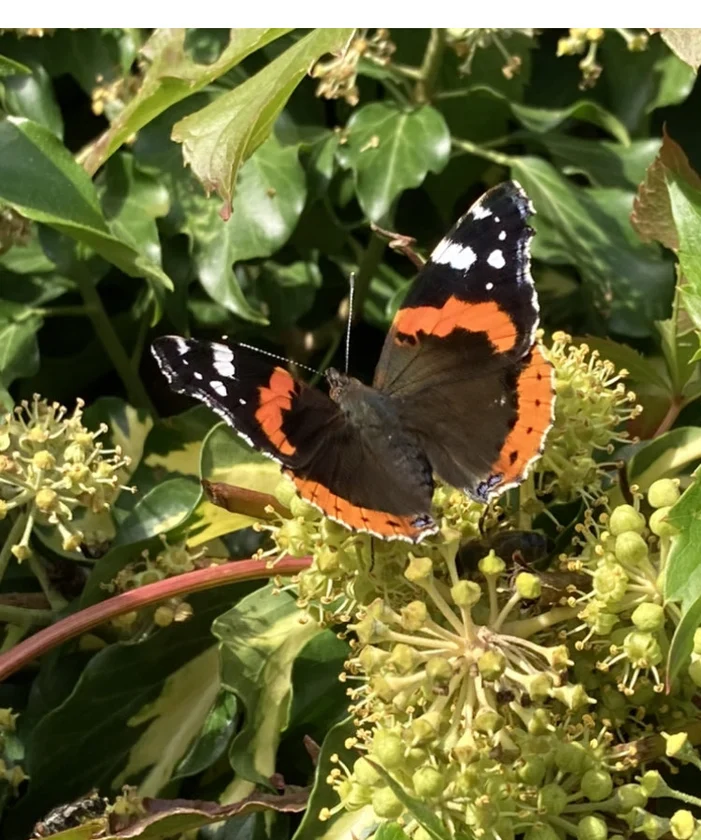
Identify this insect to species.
Vanessa atalanta
